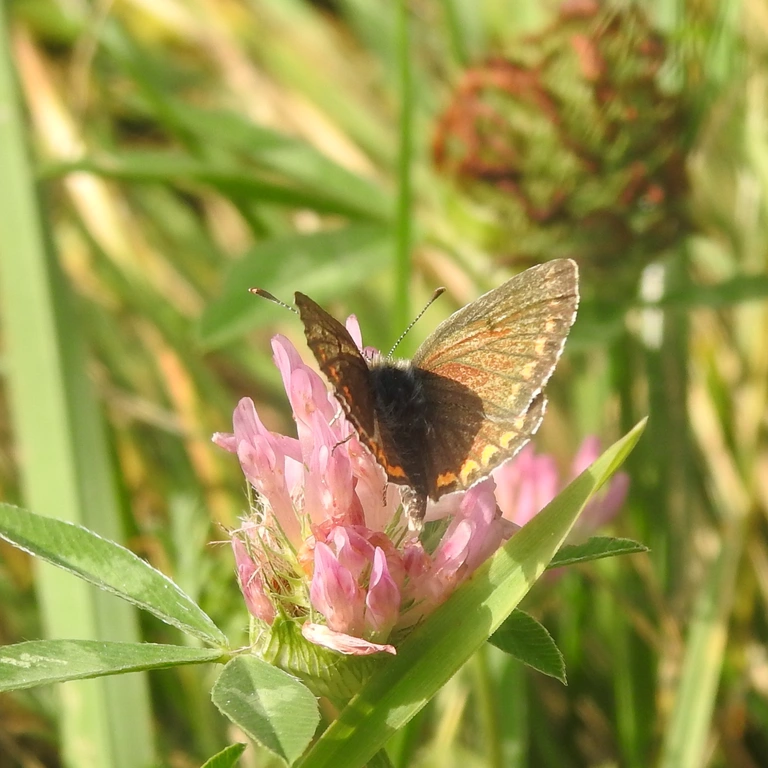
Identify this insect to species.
Aricia agestis/artaxerxes
